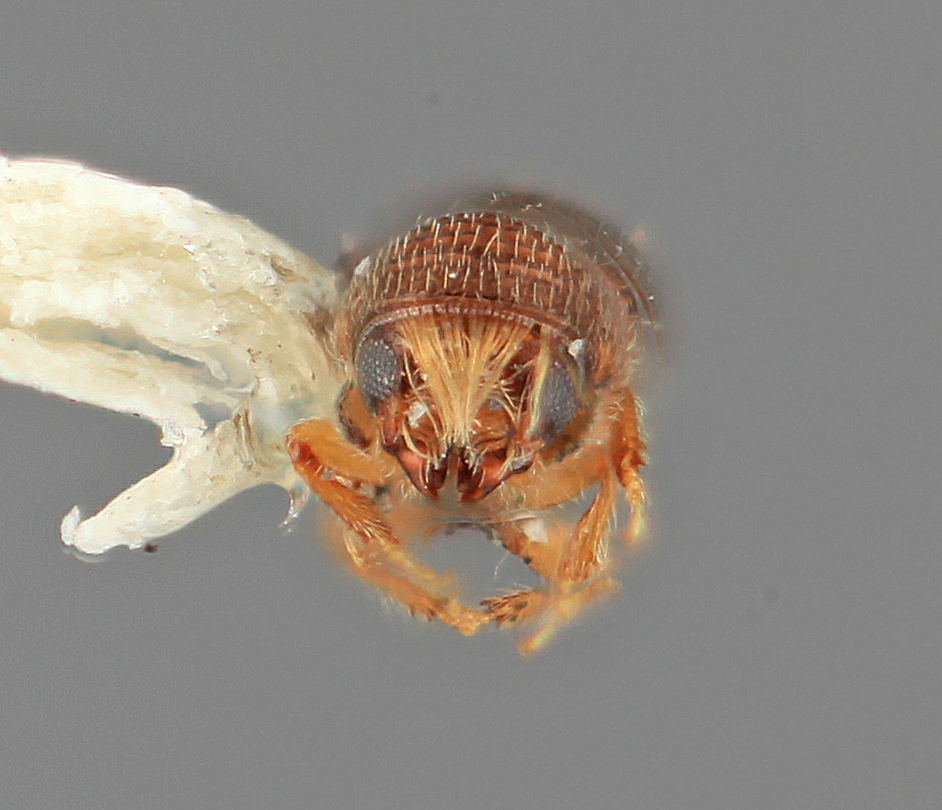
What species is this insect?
Pityophthorus inops
